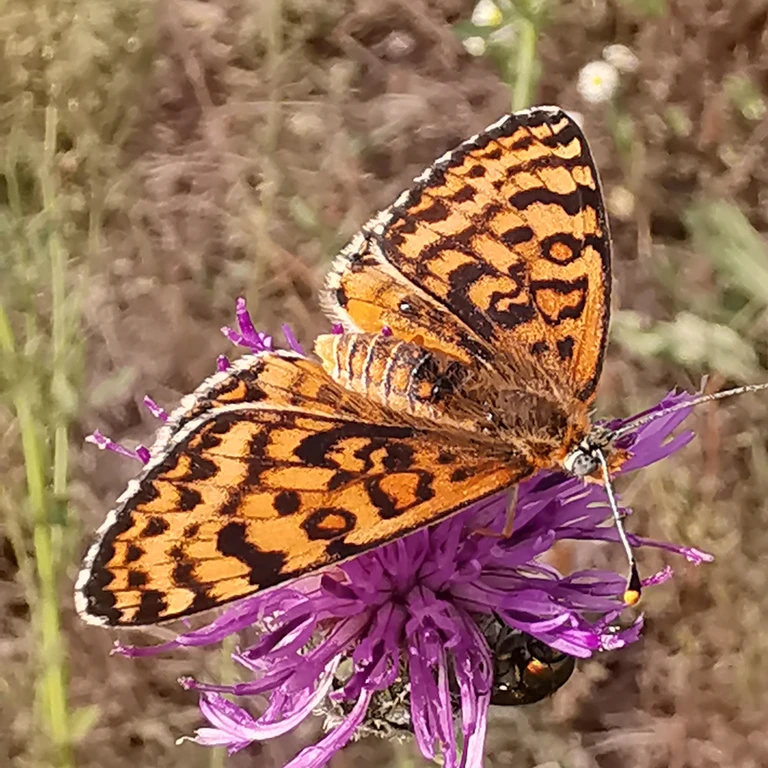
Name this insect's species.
Melitaea didyma
